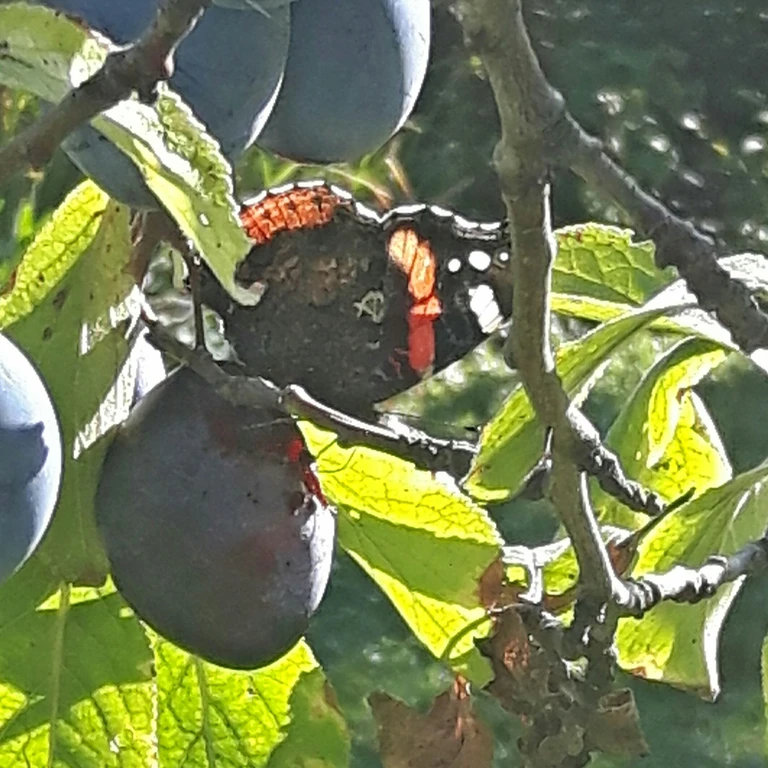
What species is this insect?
Vanessa atalanta
